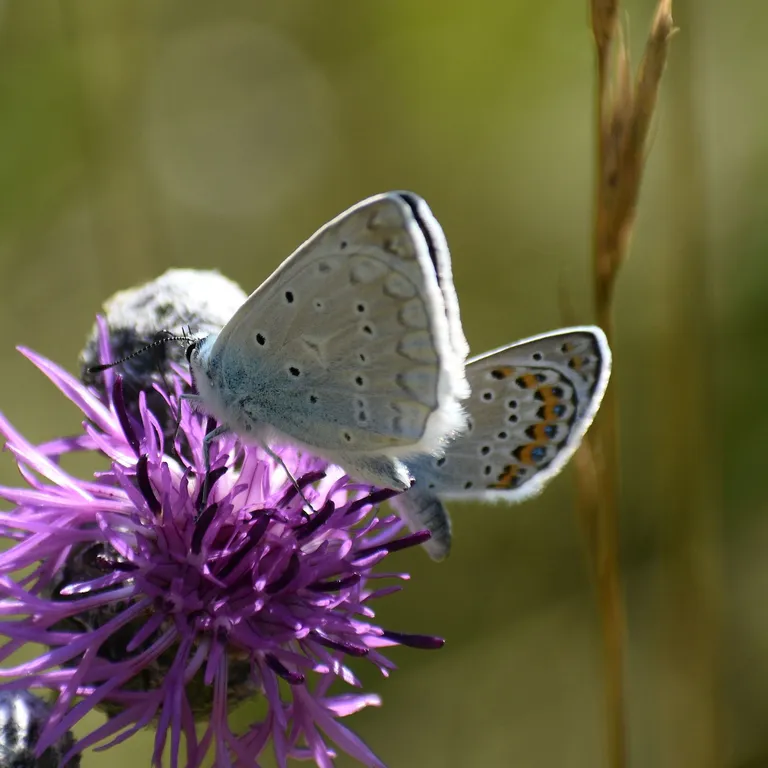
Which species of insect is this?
Polyommatus daphnis
